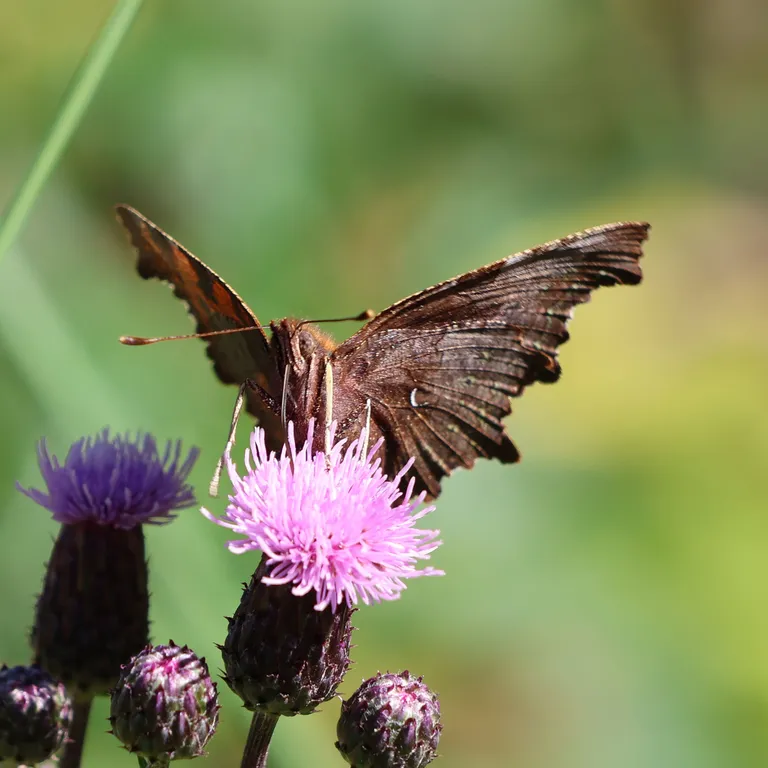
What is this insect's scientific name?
Polygonia c-album
